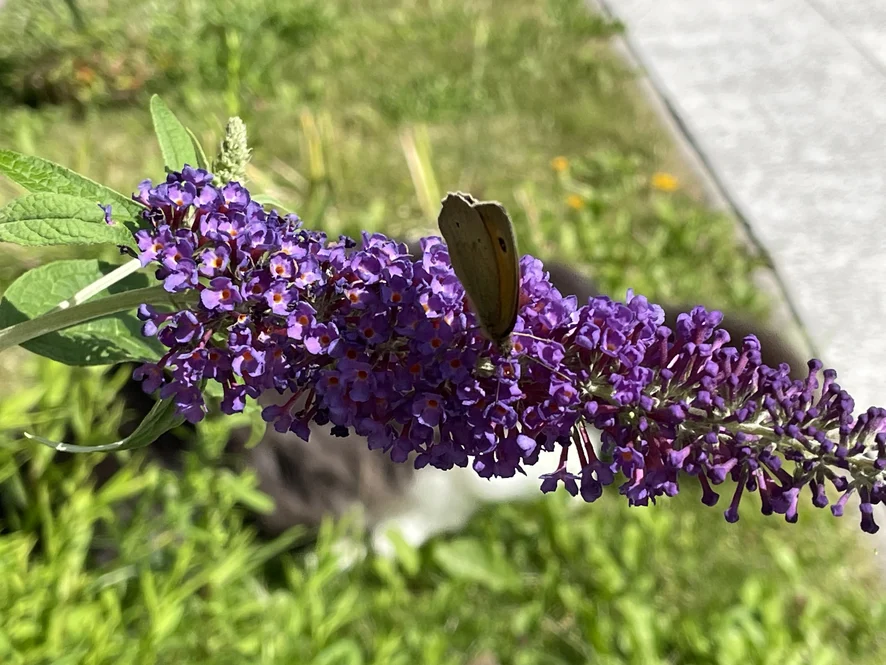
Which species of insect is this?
Maniola jurtina
